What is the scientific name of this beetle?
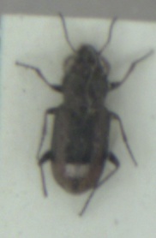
Notiophilus biguttatus
